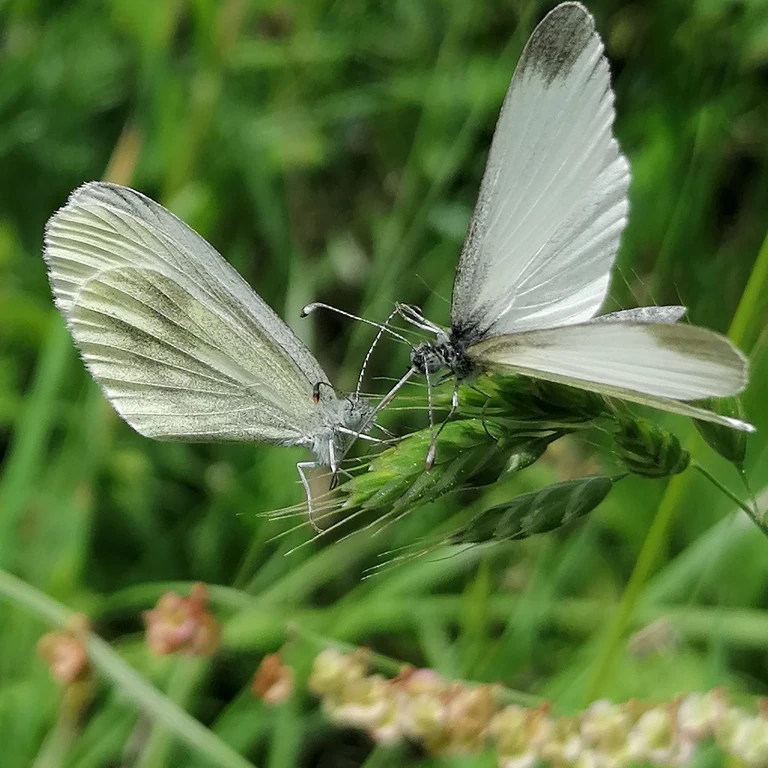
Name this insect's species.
Leptidea sinapis/juvernica
